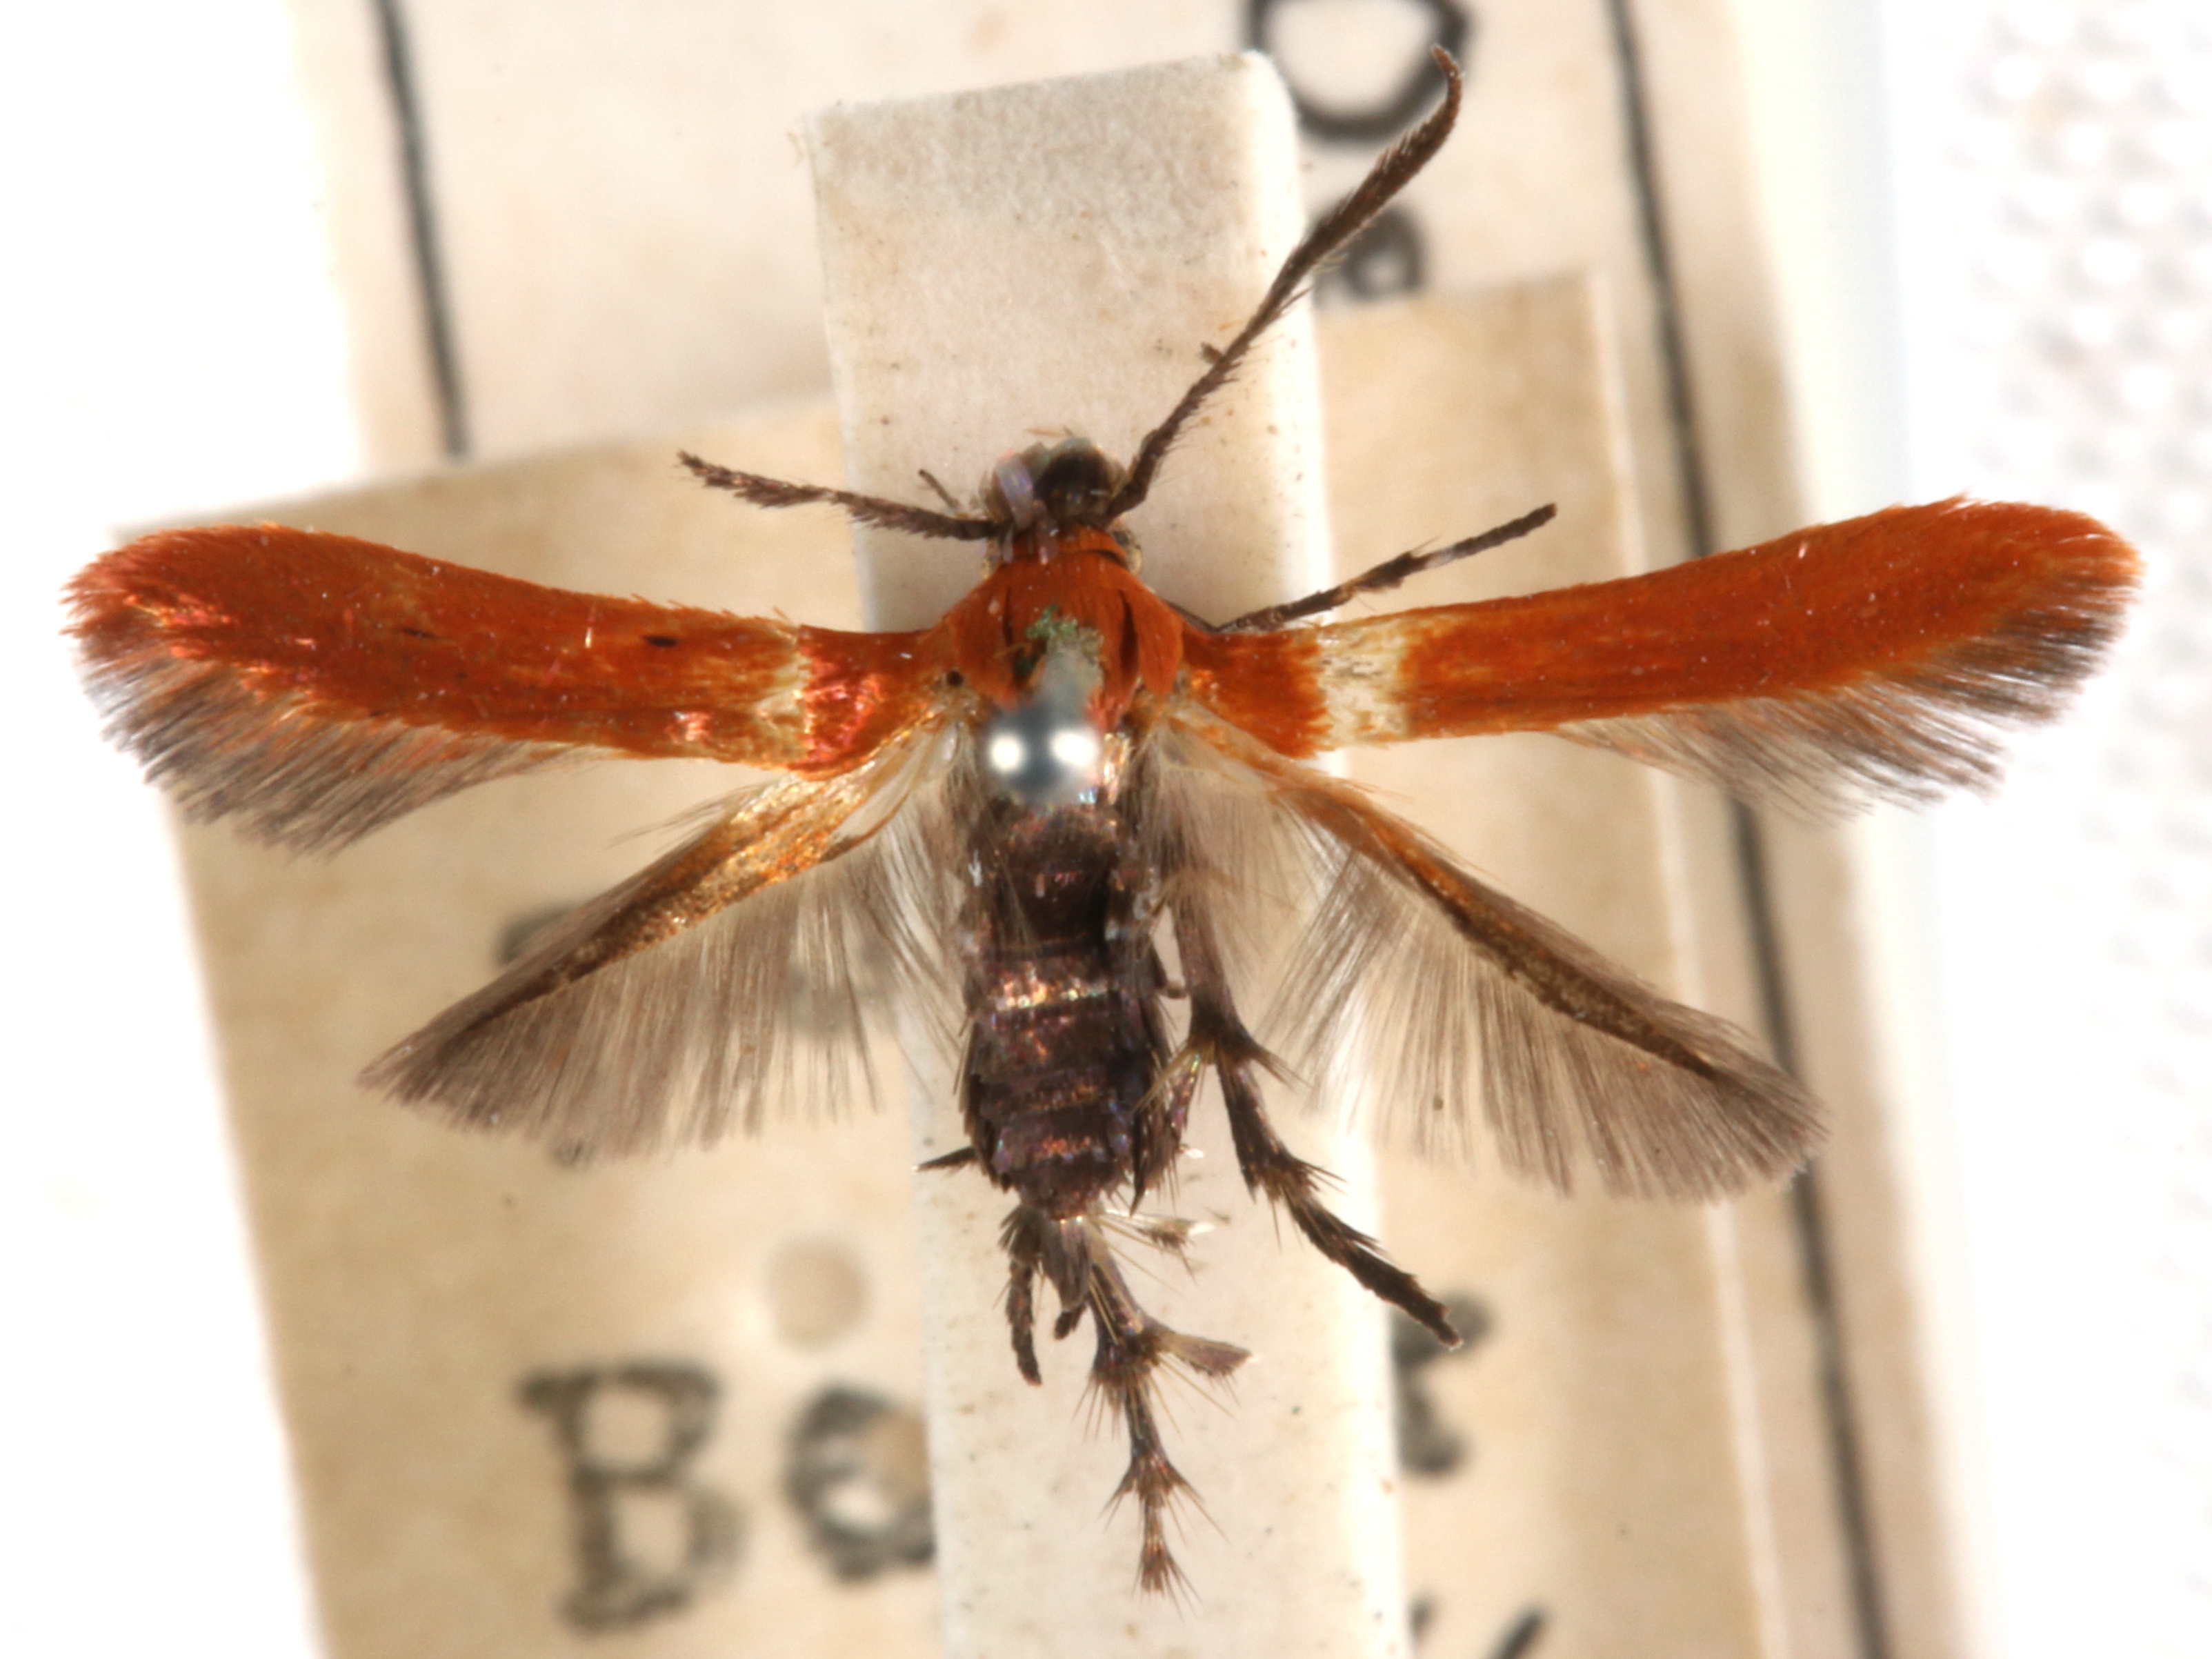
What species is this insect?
Atkinsonia clarodendronella
